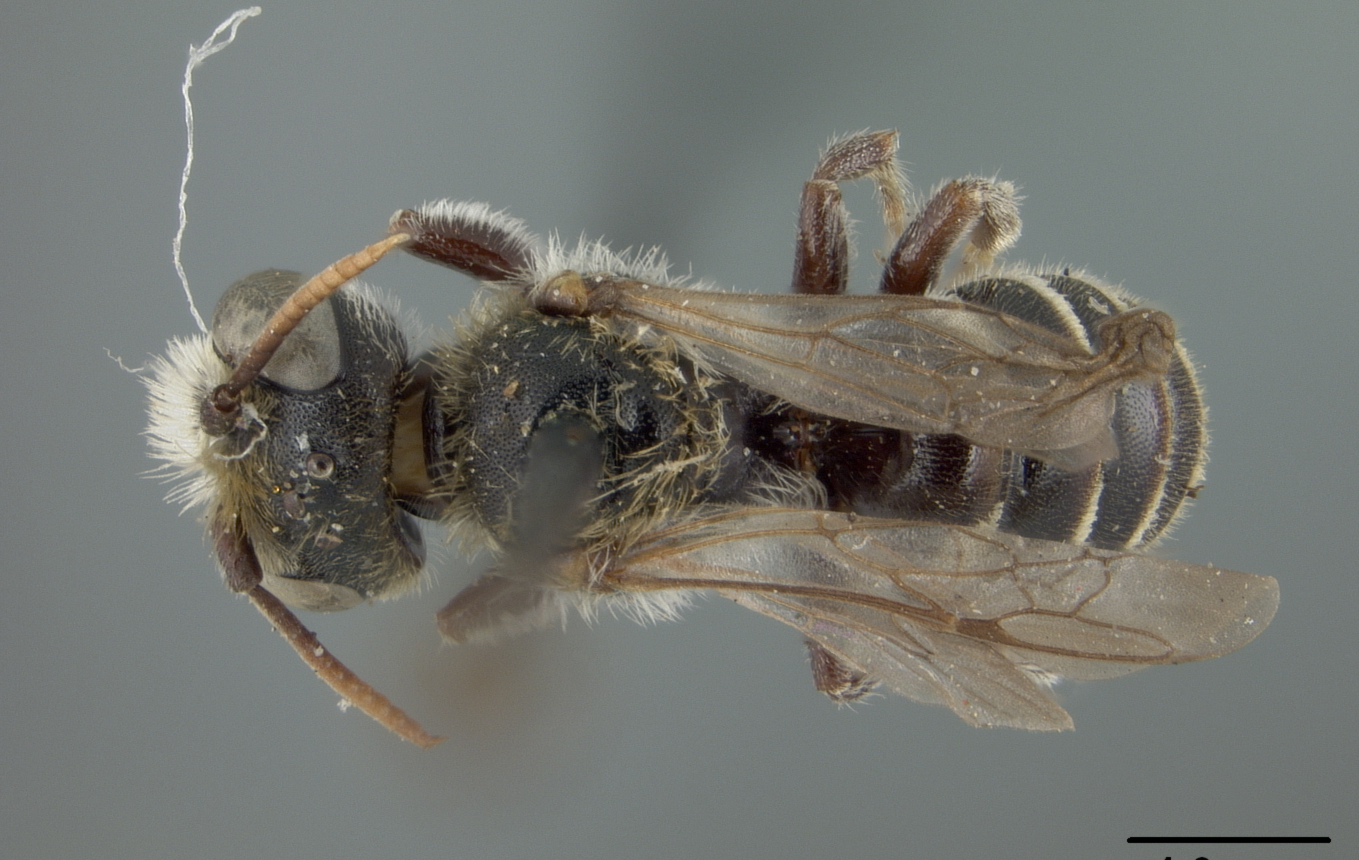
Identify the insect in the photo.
Alcidamea brachyodonta
